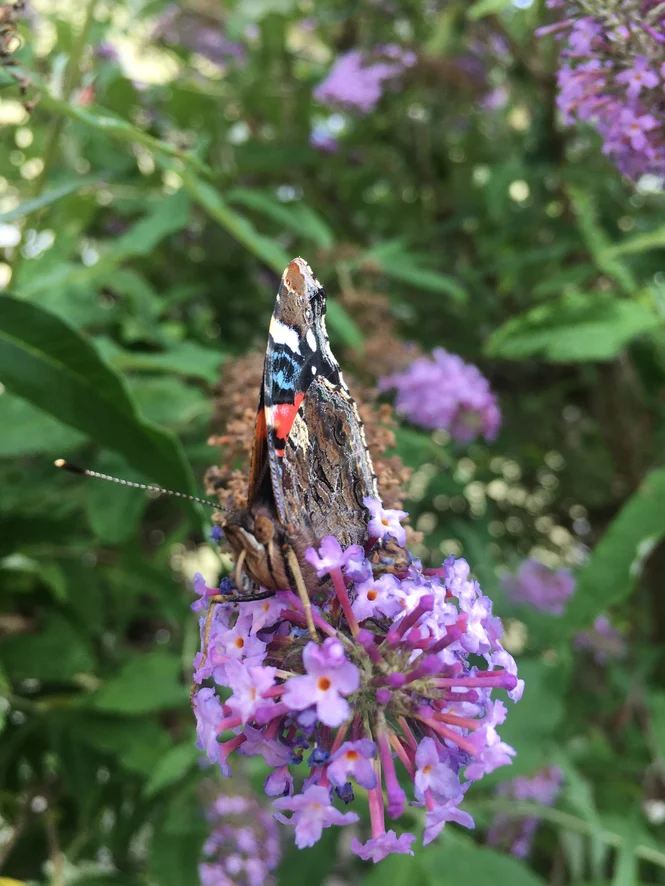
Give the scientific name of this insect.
Vanessa atalanta
